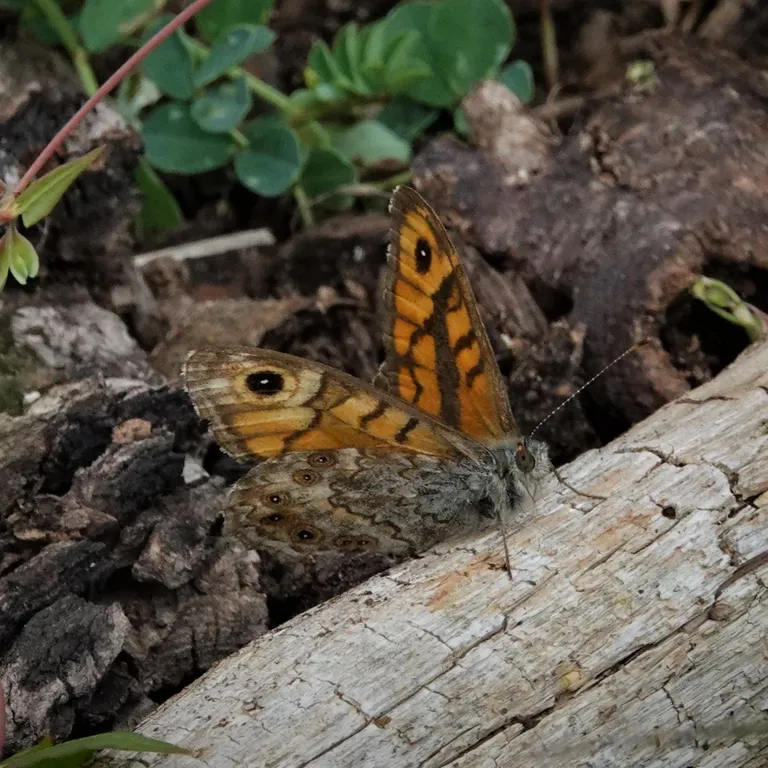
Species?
Lasiommata megera (also Pararge megera)
